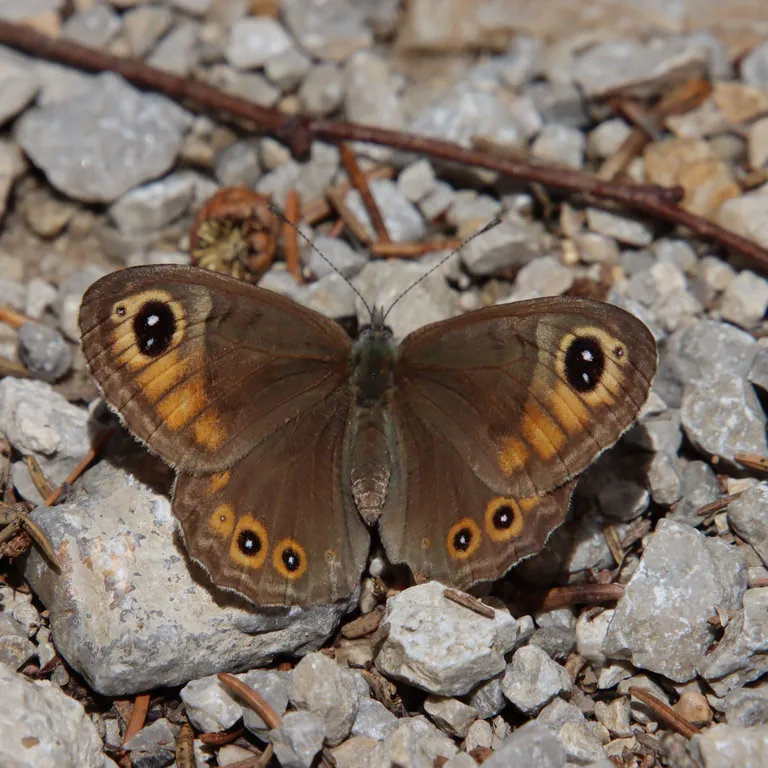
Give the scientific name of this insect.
Lasiommata maera (also Pararge maera)
